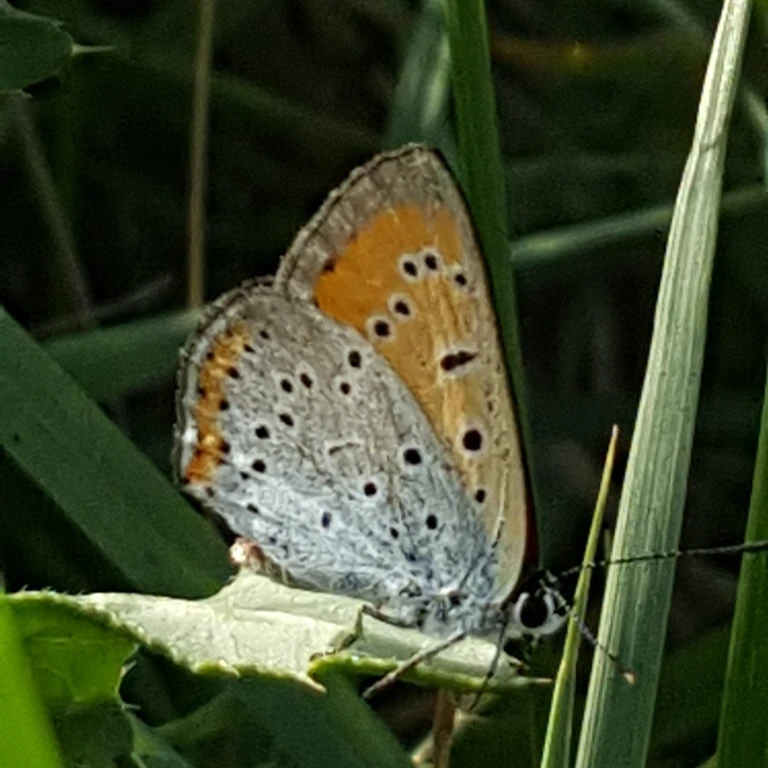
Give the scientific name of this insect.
Lycaena dispar
